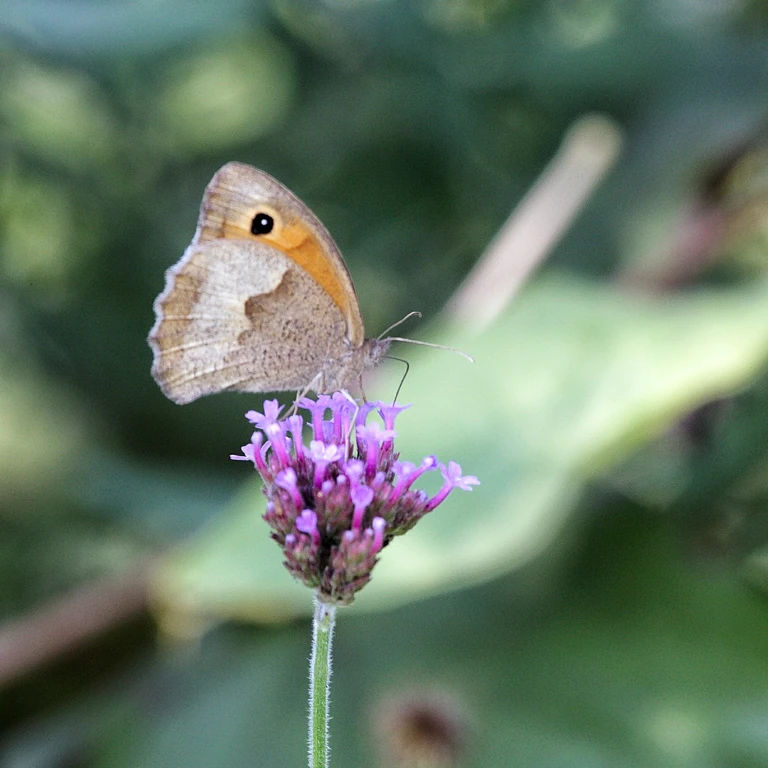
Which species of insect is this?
Maniola jurtina
